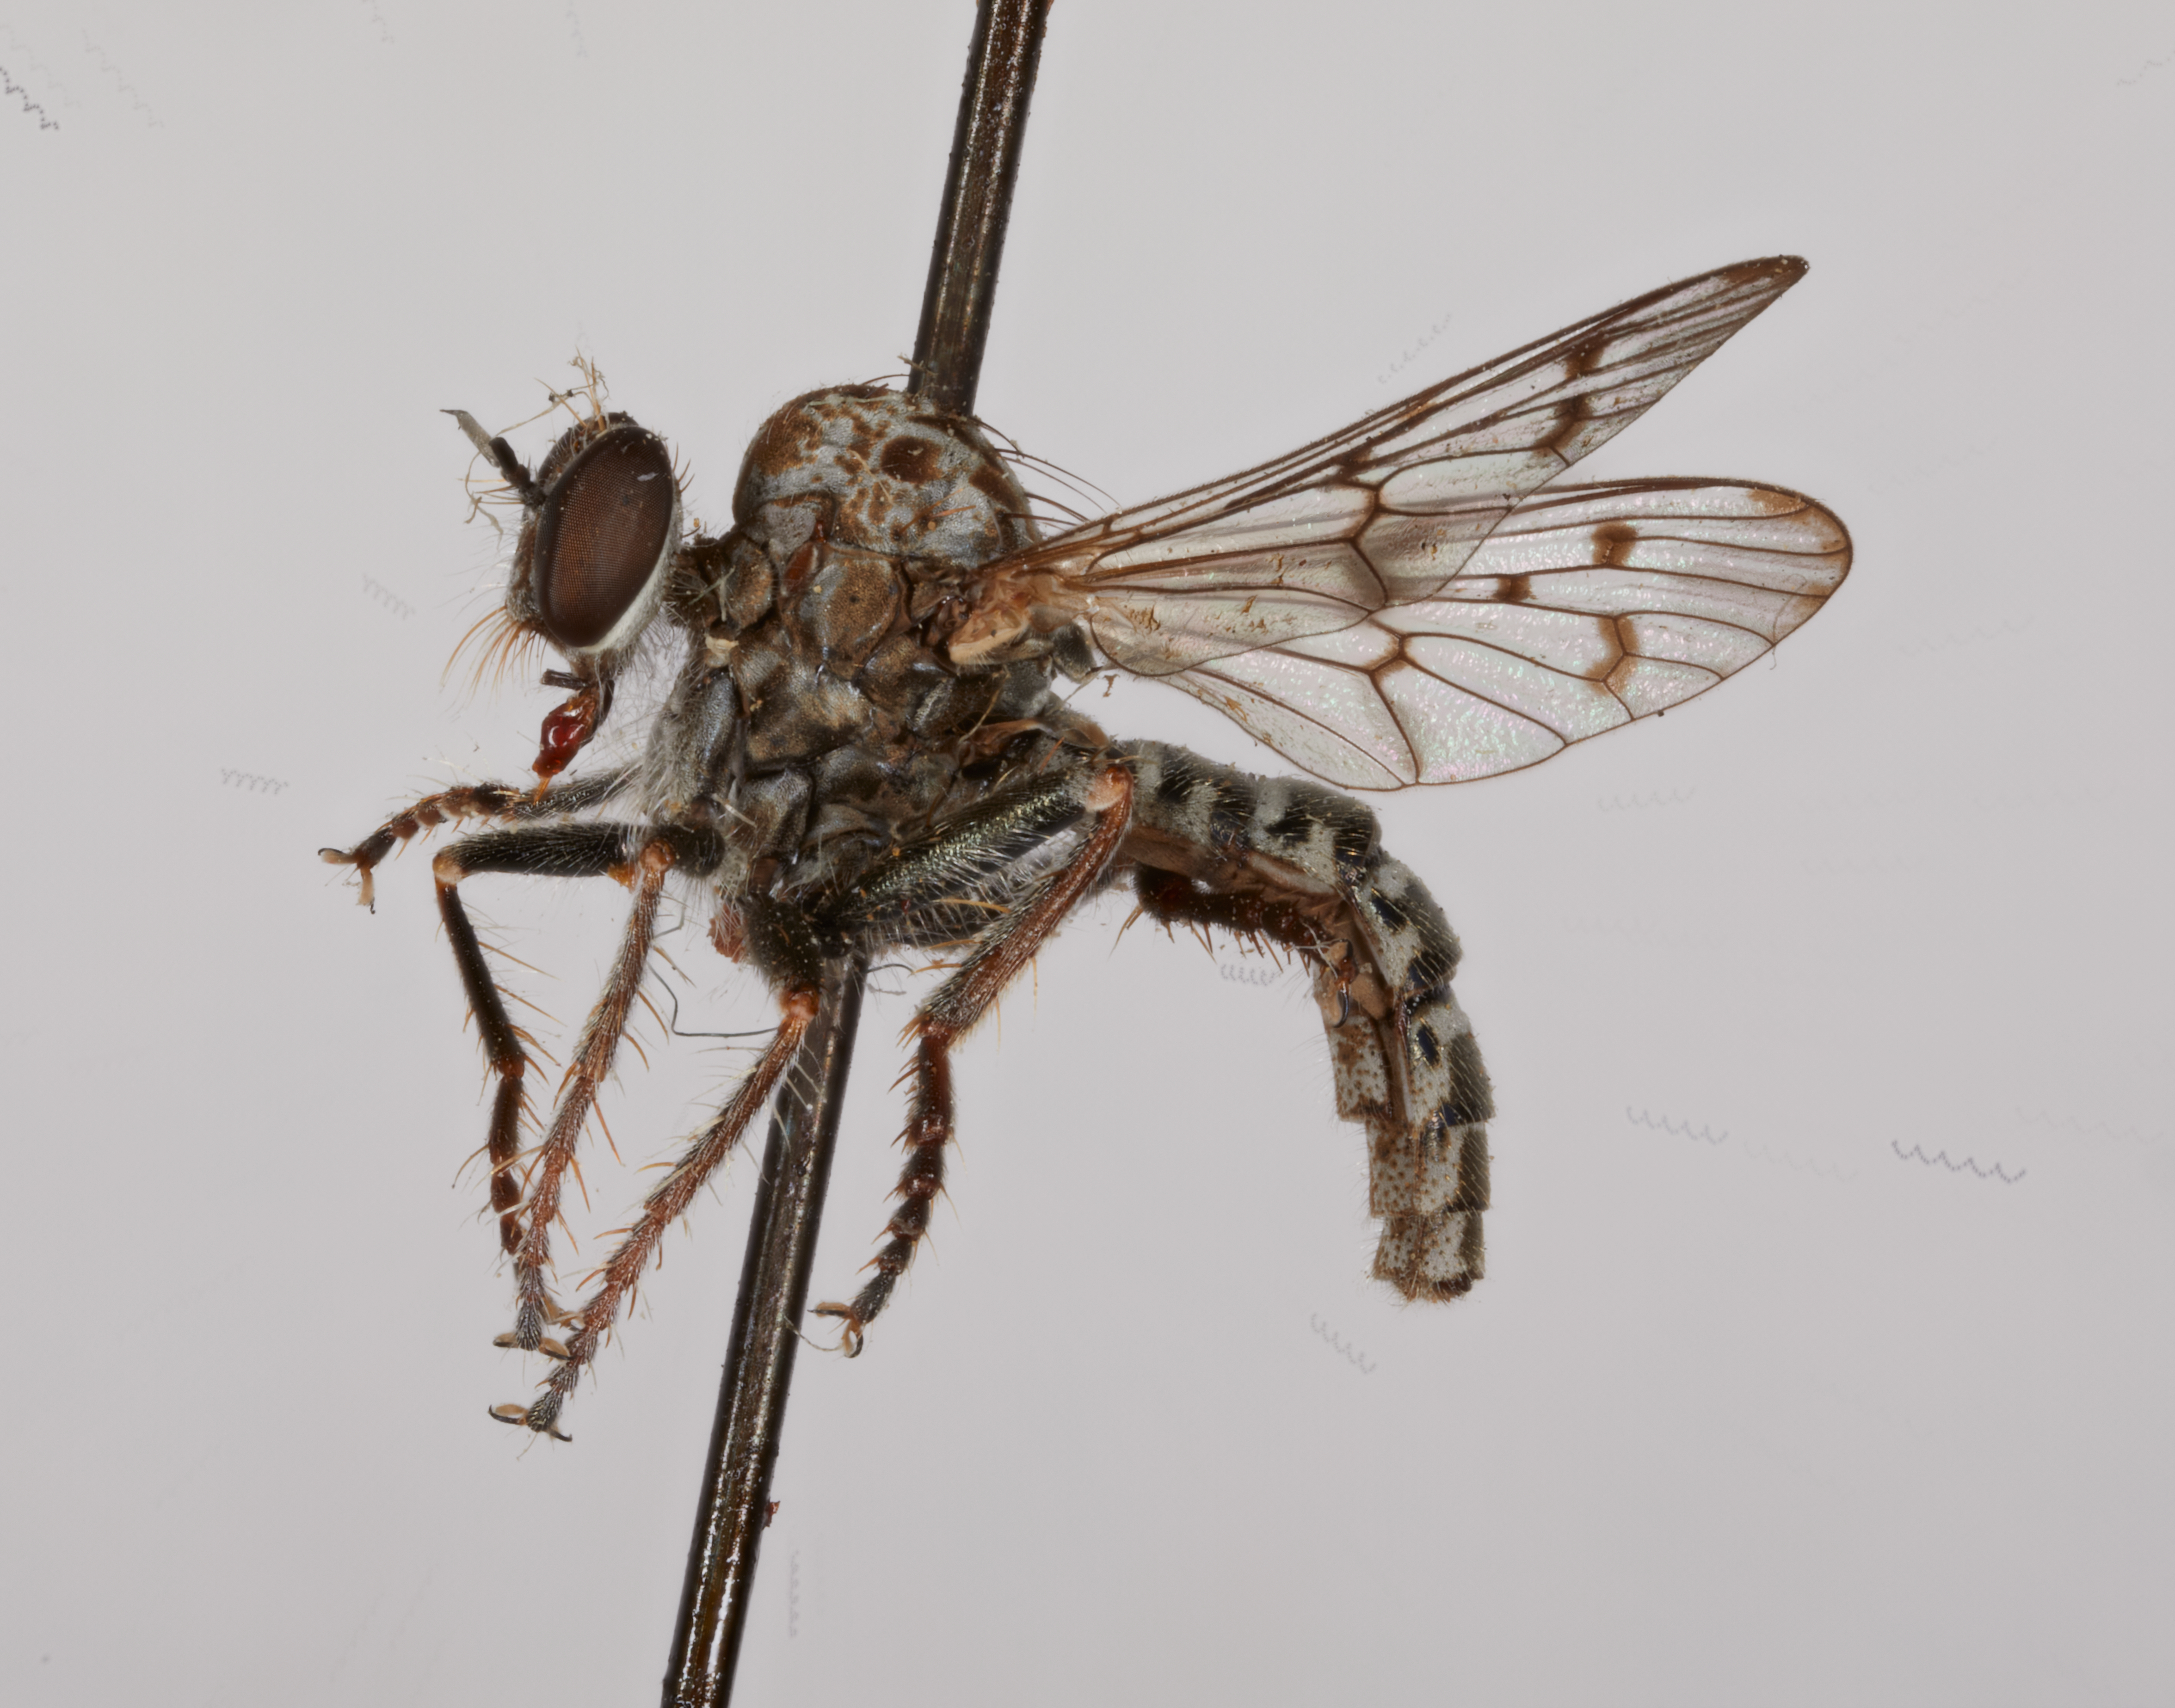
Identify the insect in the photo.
Metapogon pictus
